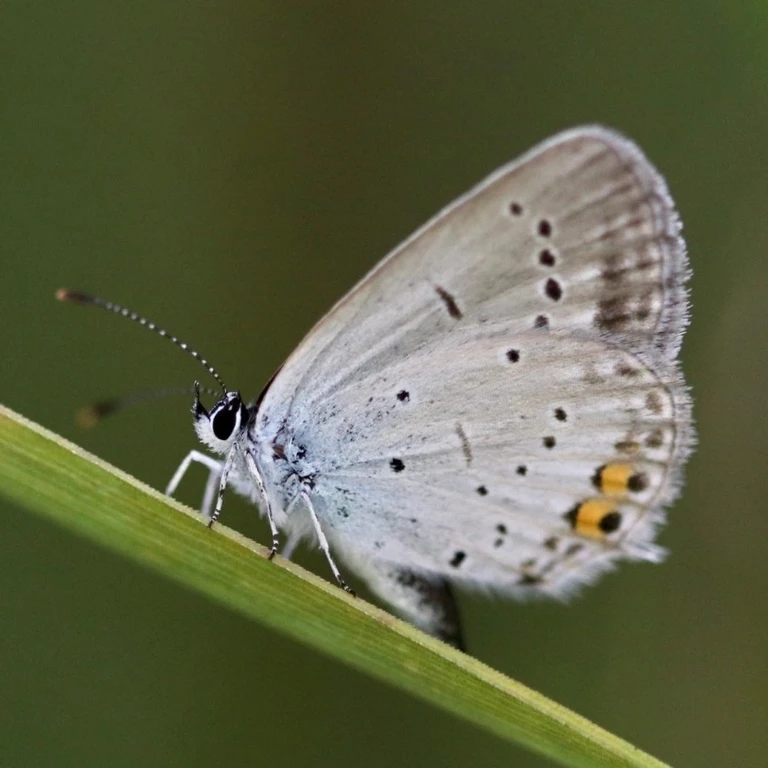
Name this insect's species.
Cupido argiades (also Elkalyce argiades)
